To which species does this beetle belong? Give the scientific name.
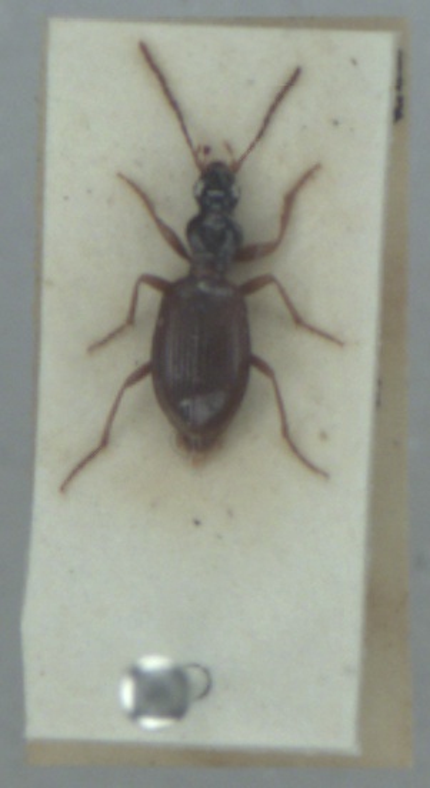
Oxypselaphus obscurus
